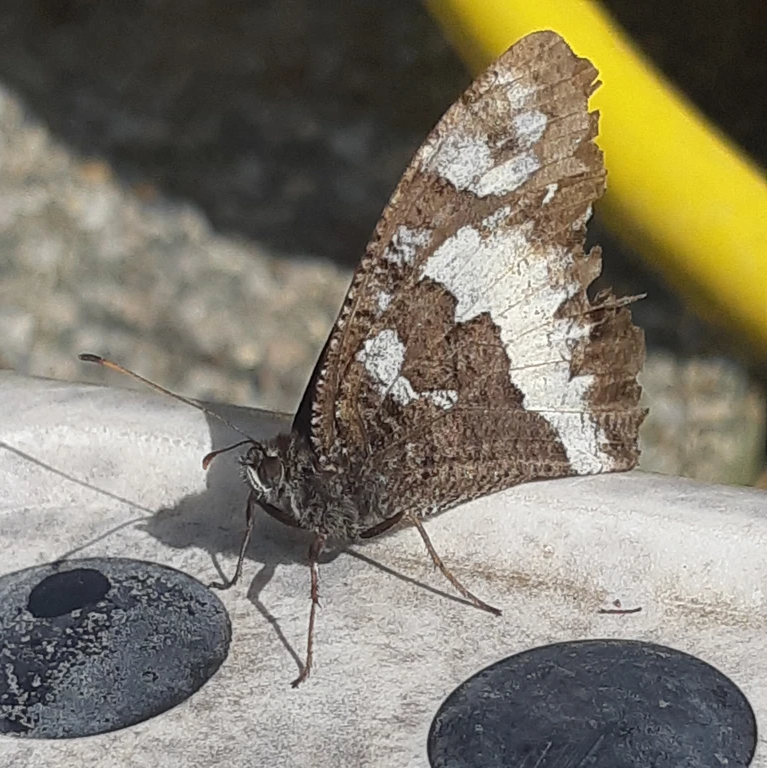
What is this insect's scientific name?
Brintesia circe
